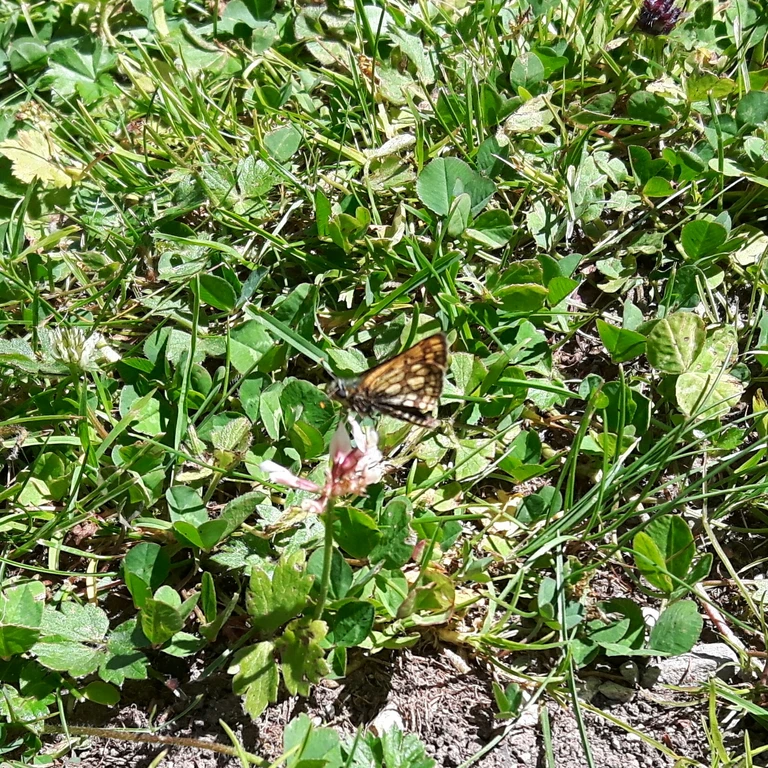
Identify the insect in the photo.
Carterocephalus palaemon
